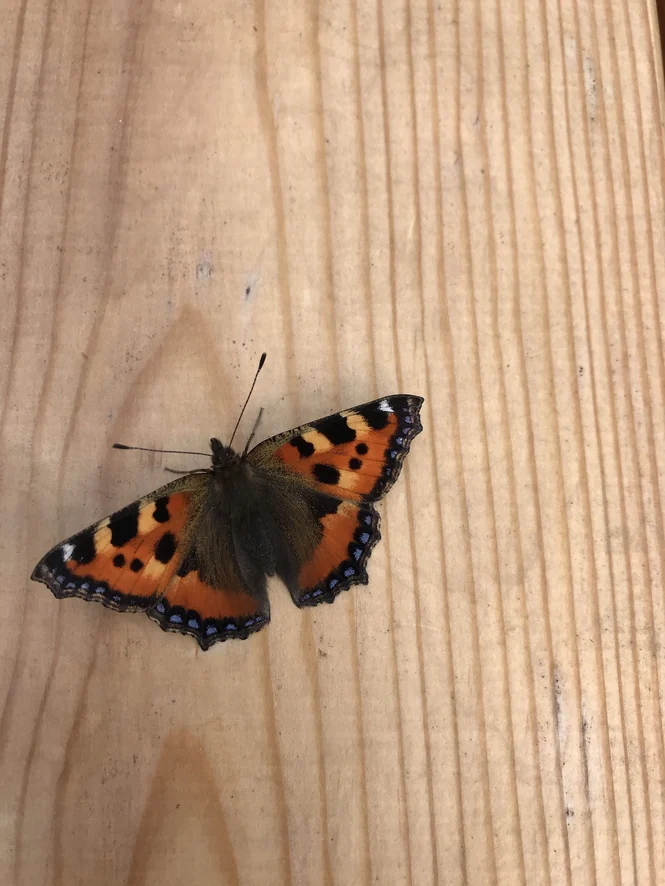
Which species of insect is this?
Aglais urticae
